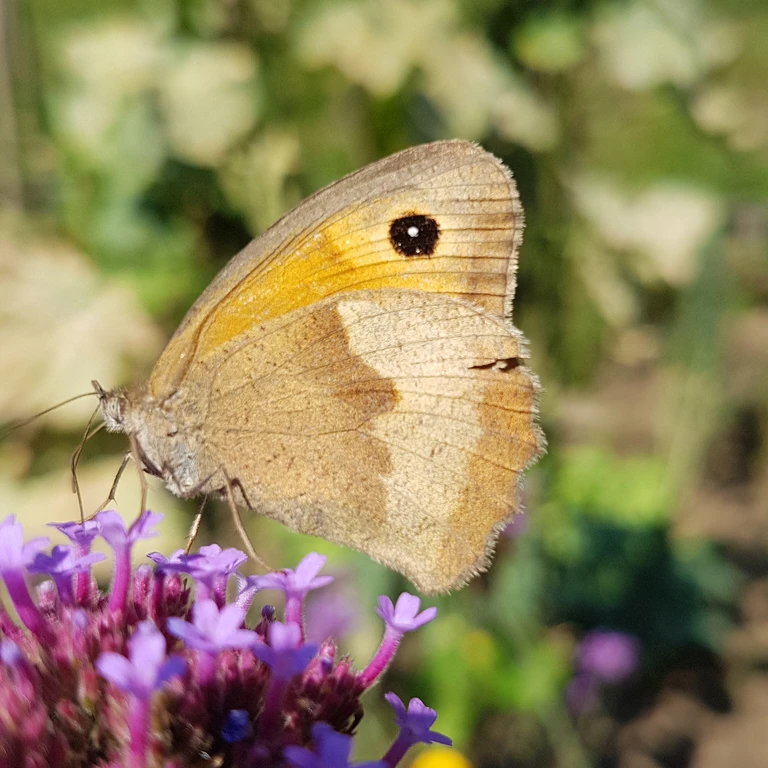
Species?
Maniola jurtina
